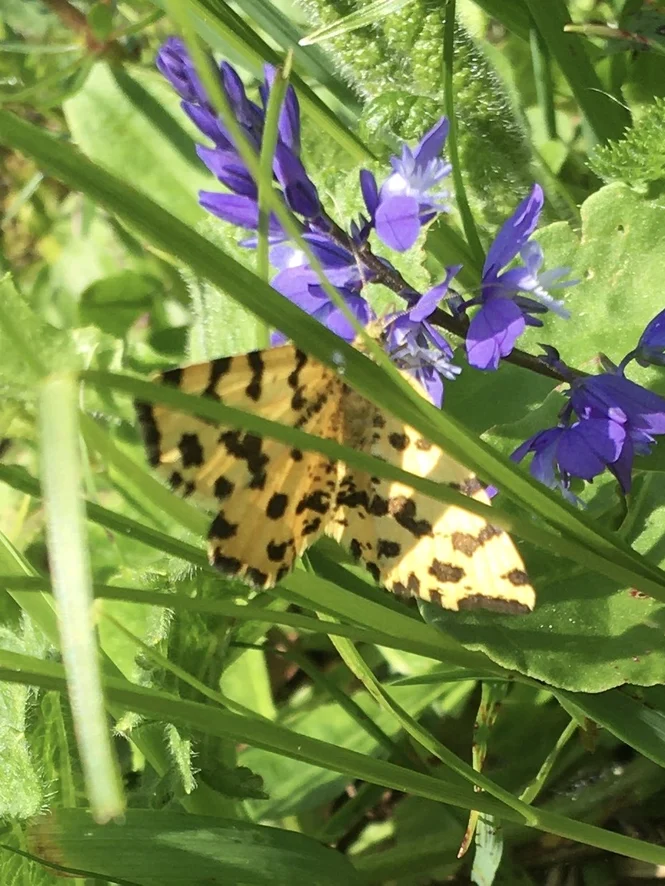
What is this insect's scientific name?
Pseudopanthera macularia
